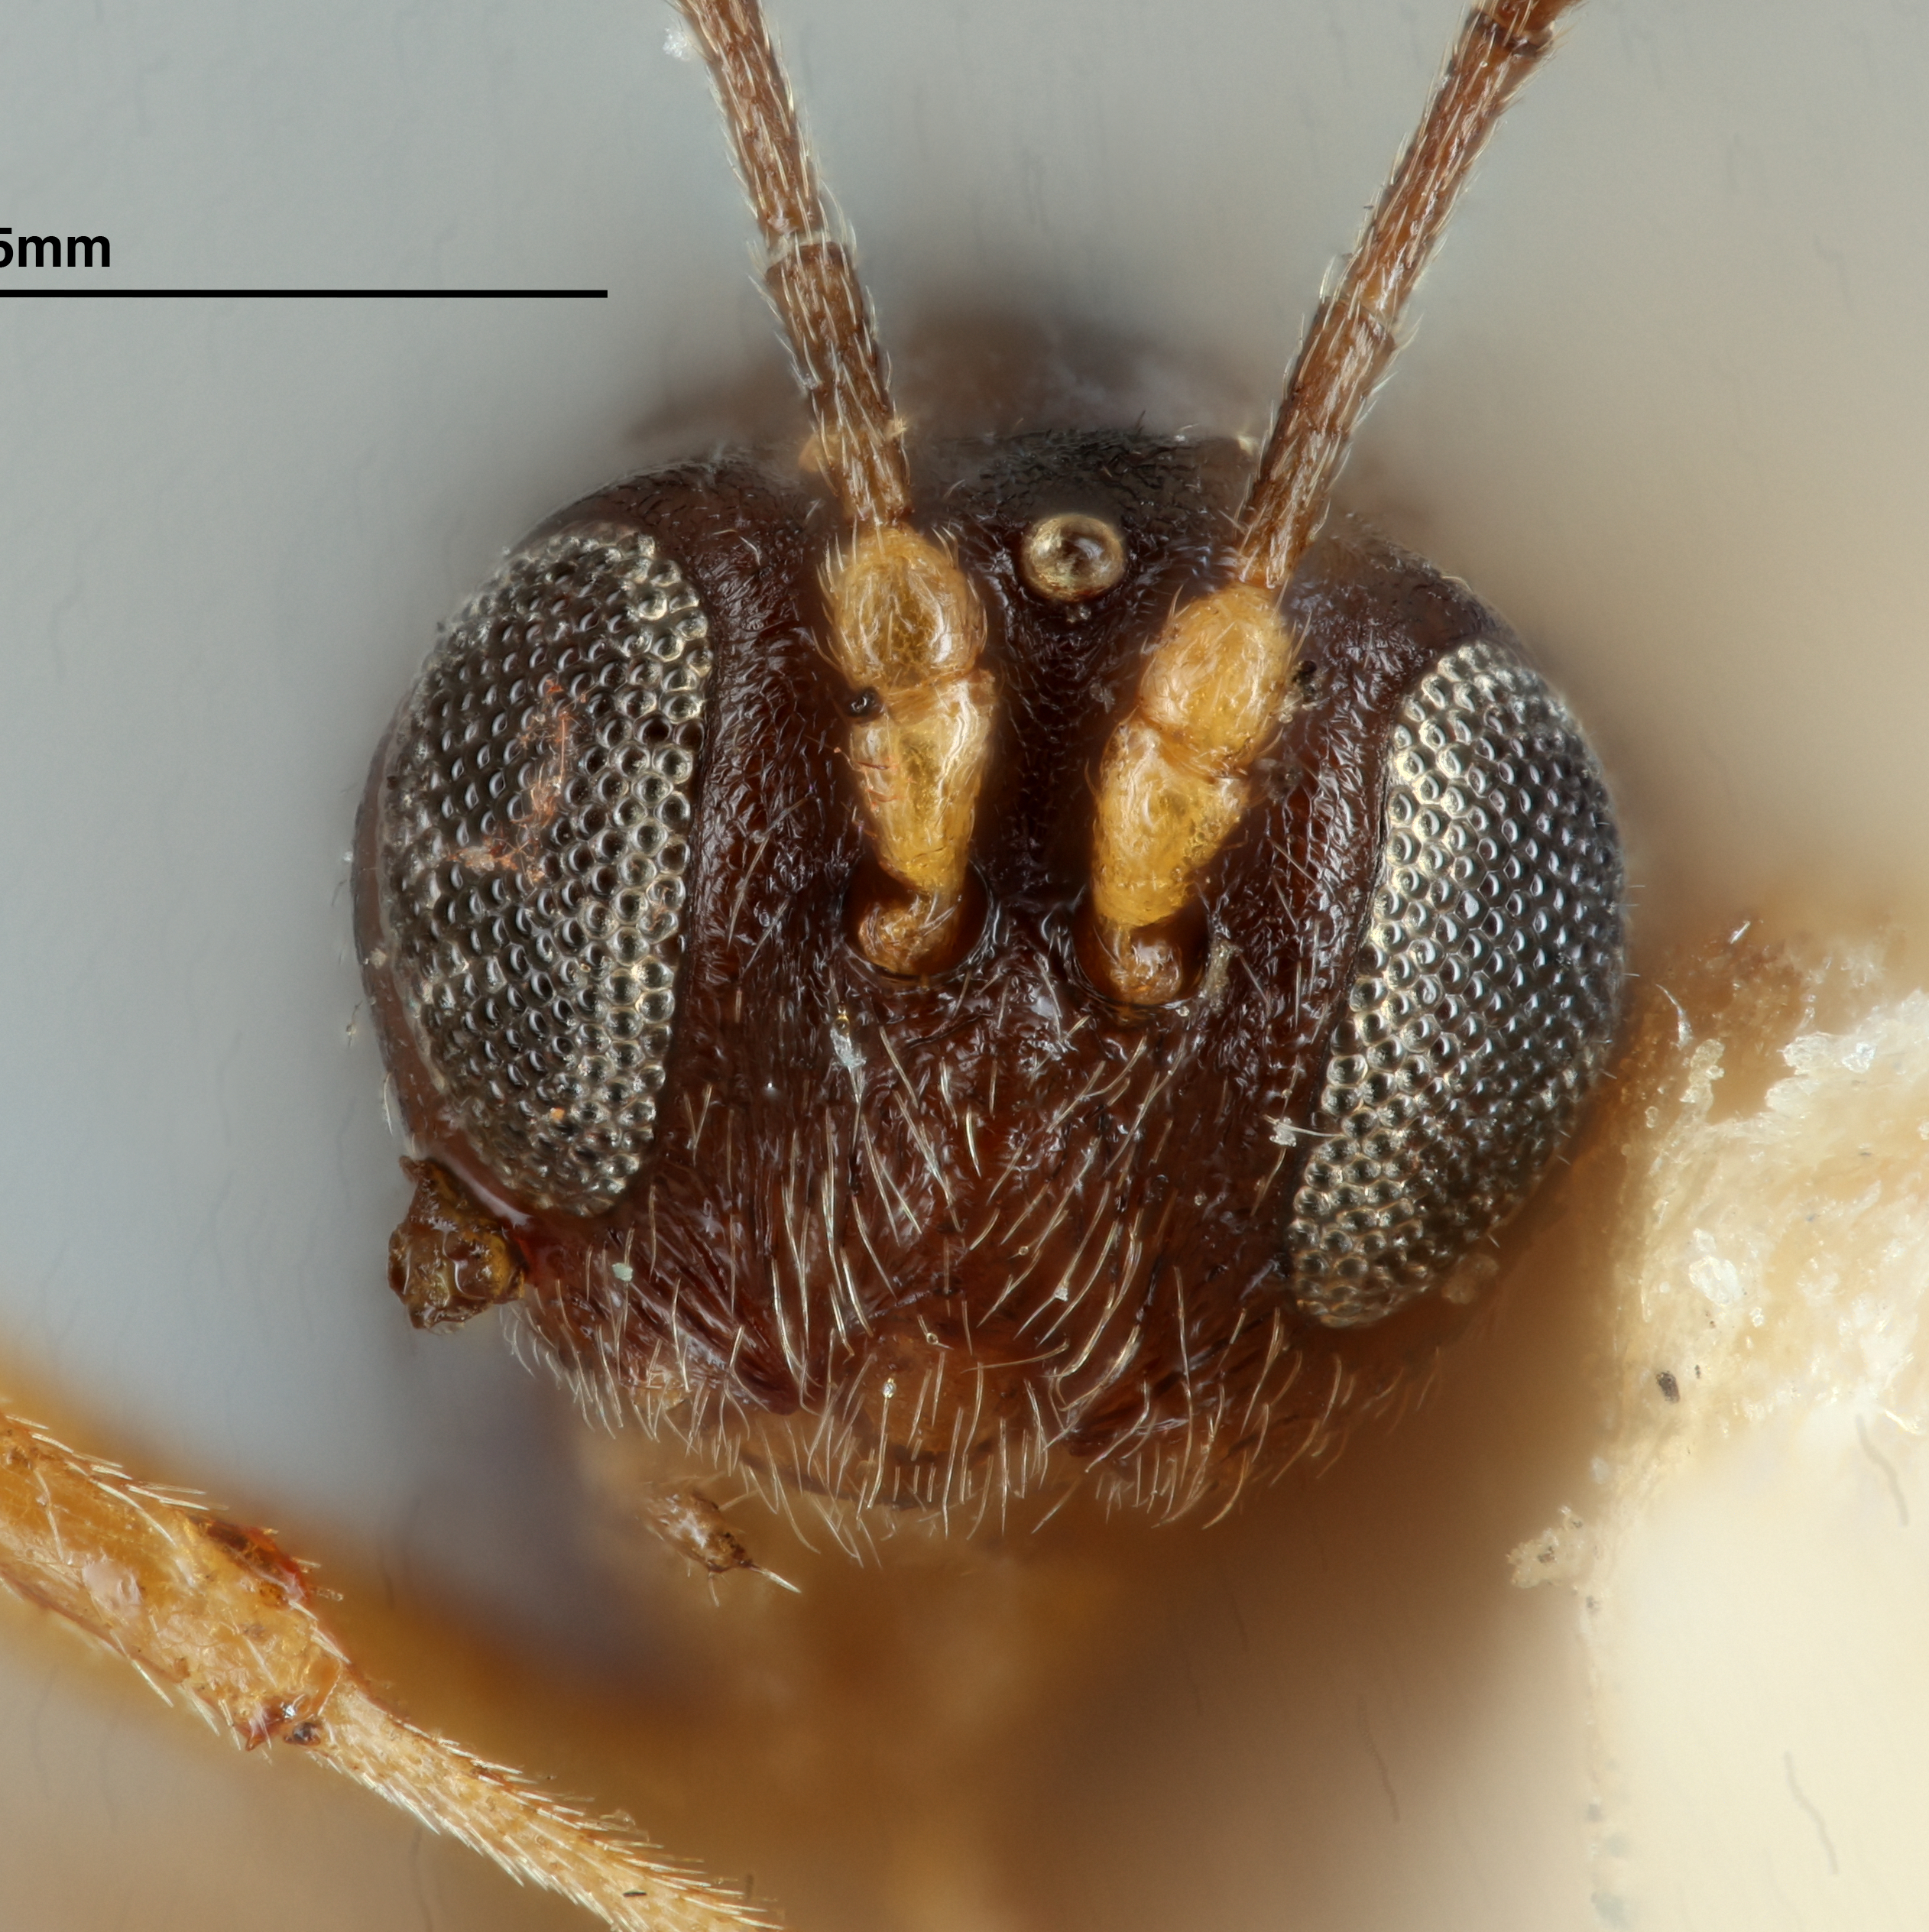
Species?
Plagiotrochus suberi
